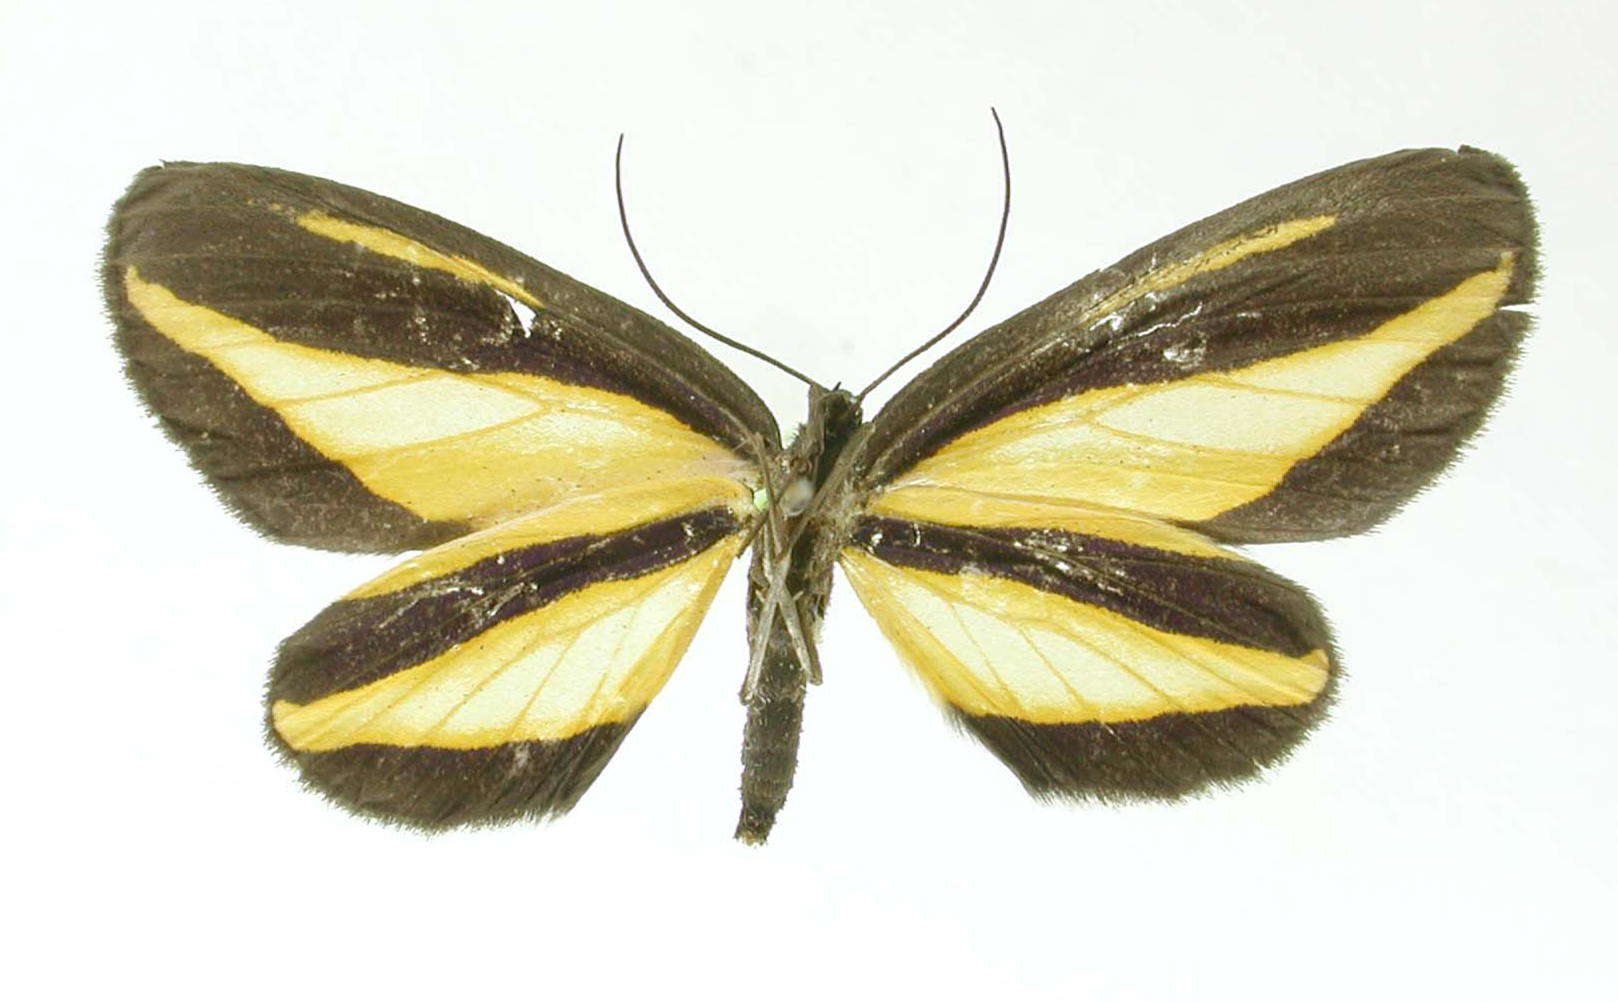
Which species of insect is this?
Anemplocia meteora
